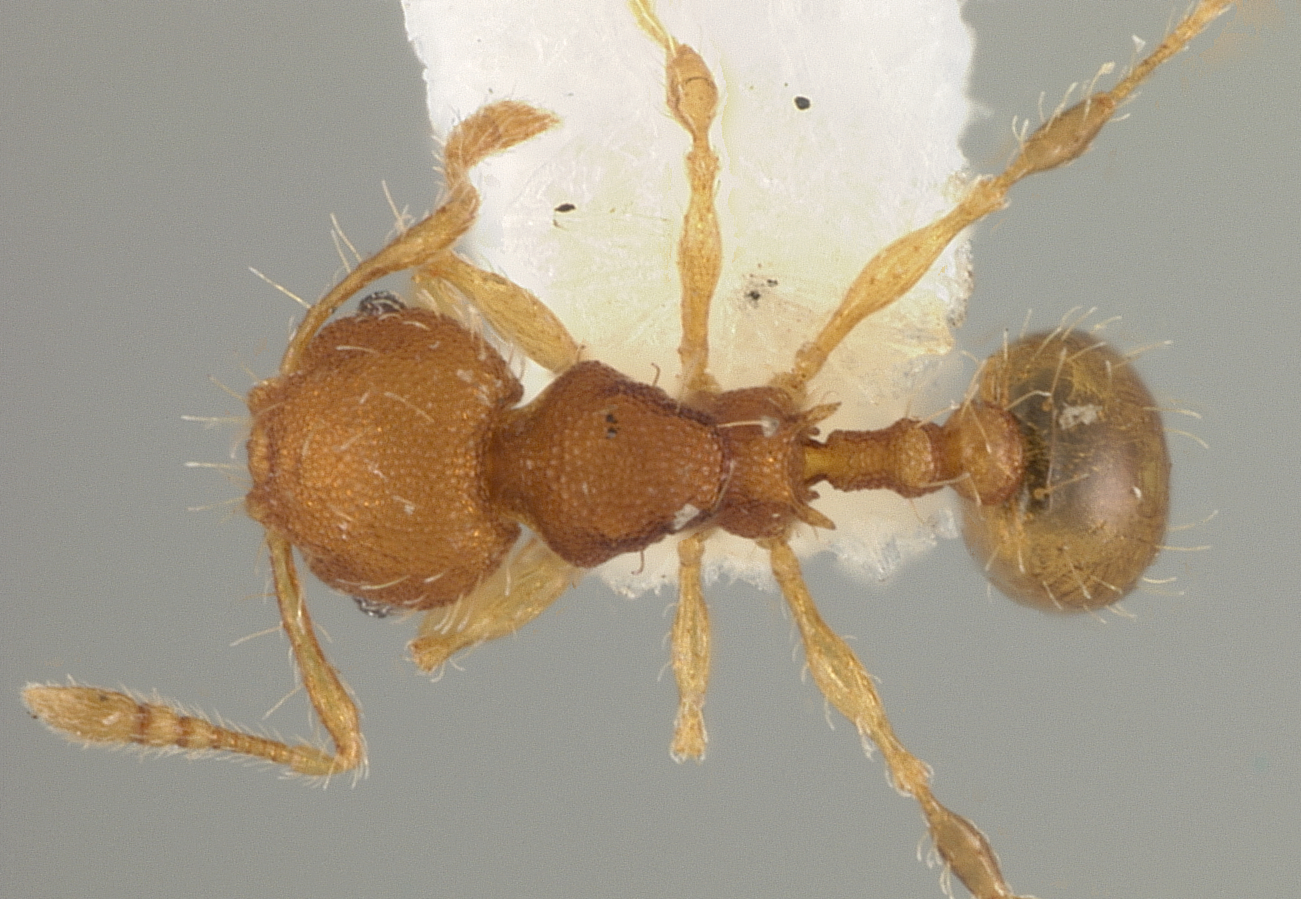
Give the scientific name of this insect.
Pheidole zeteki
